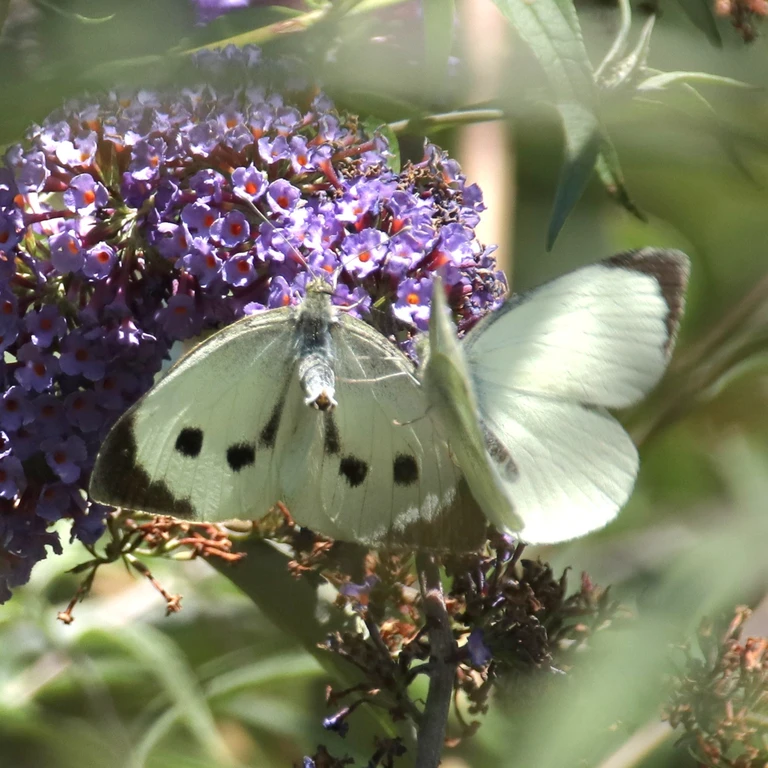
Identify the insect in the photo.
Pieris brassicae
